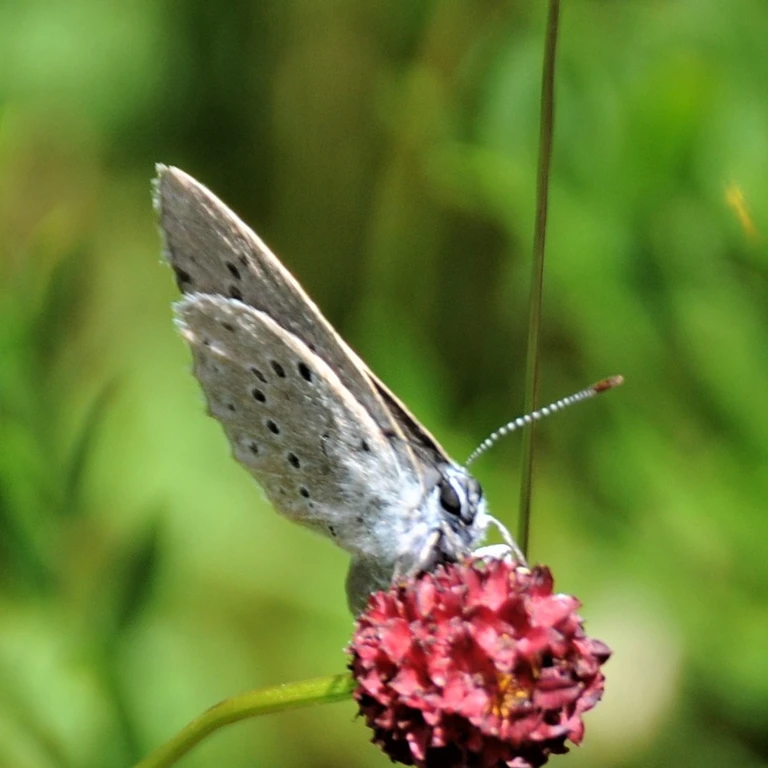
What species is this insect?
Phengaris teleius
